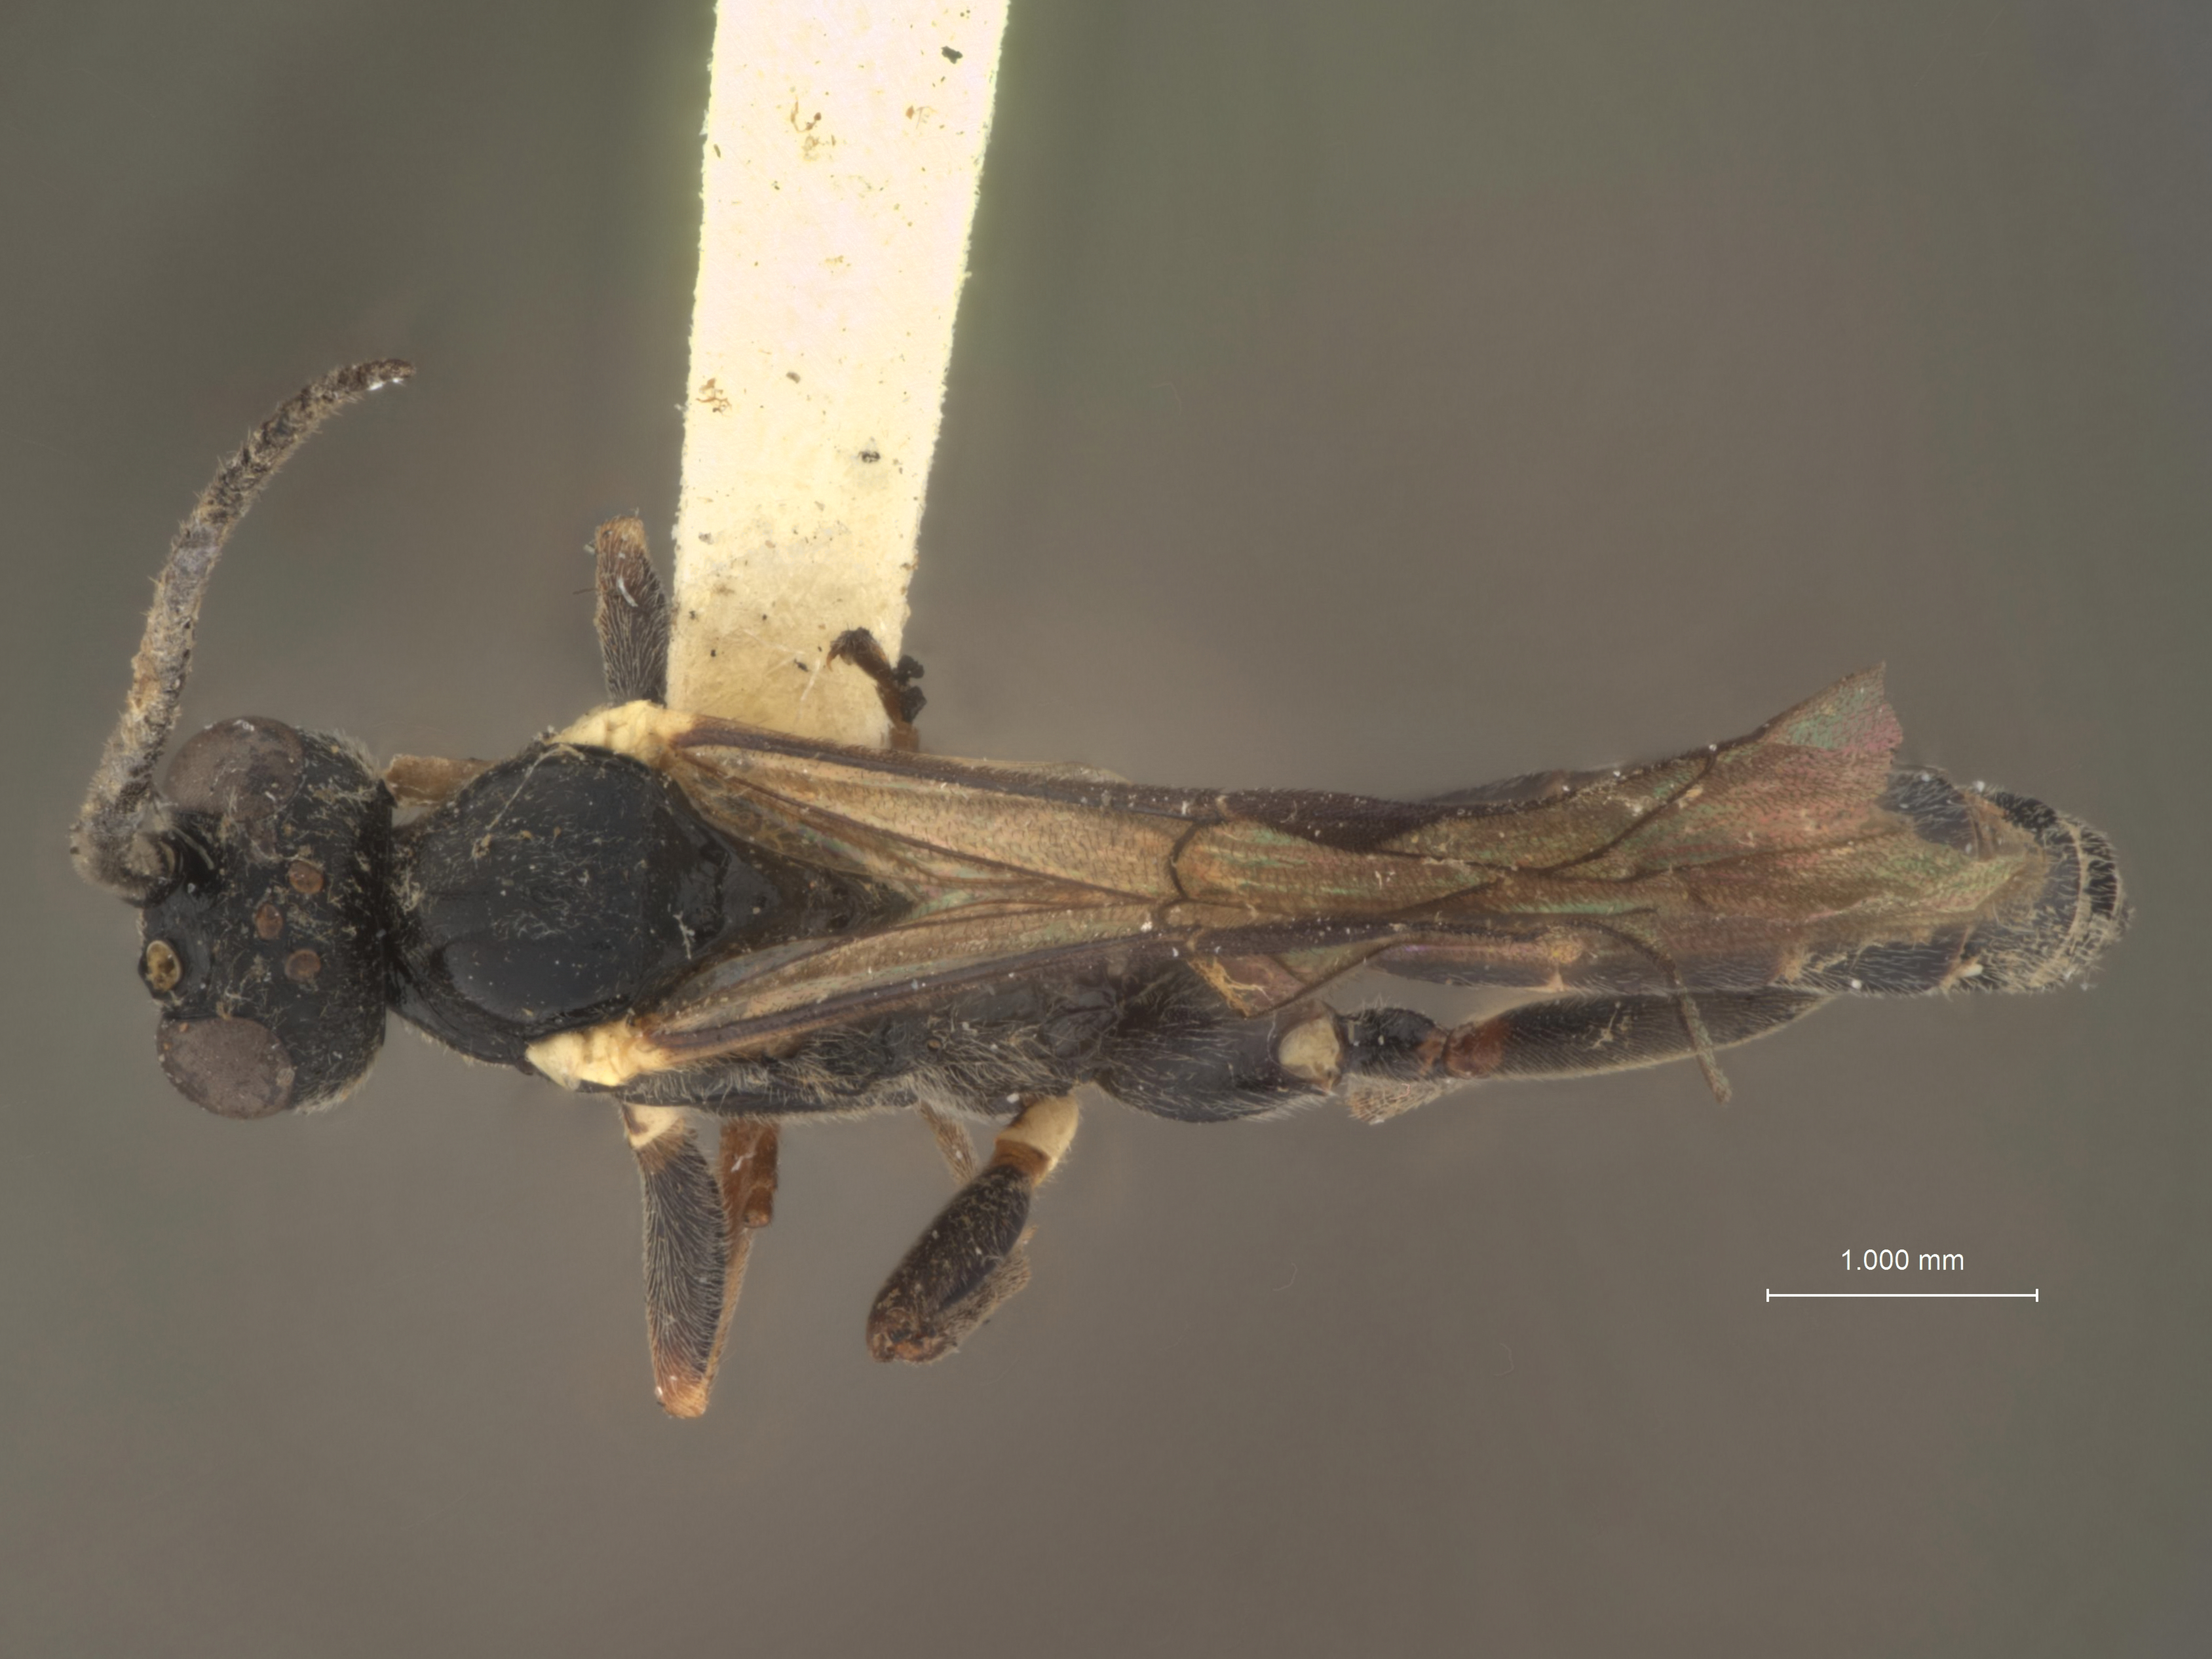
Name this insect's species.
Scinascopus albomaculatus
